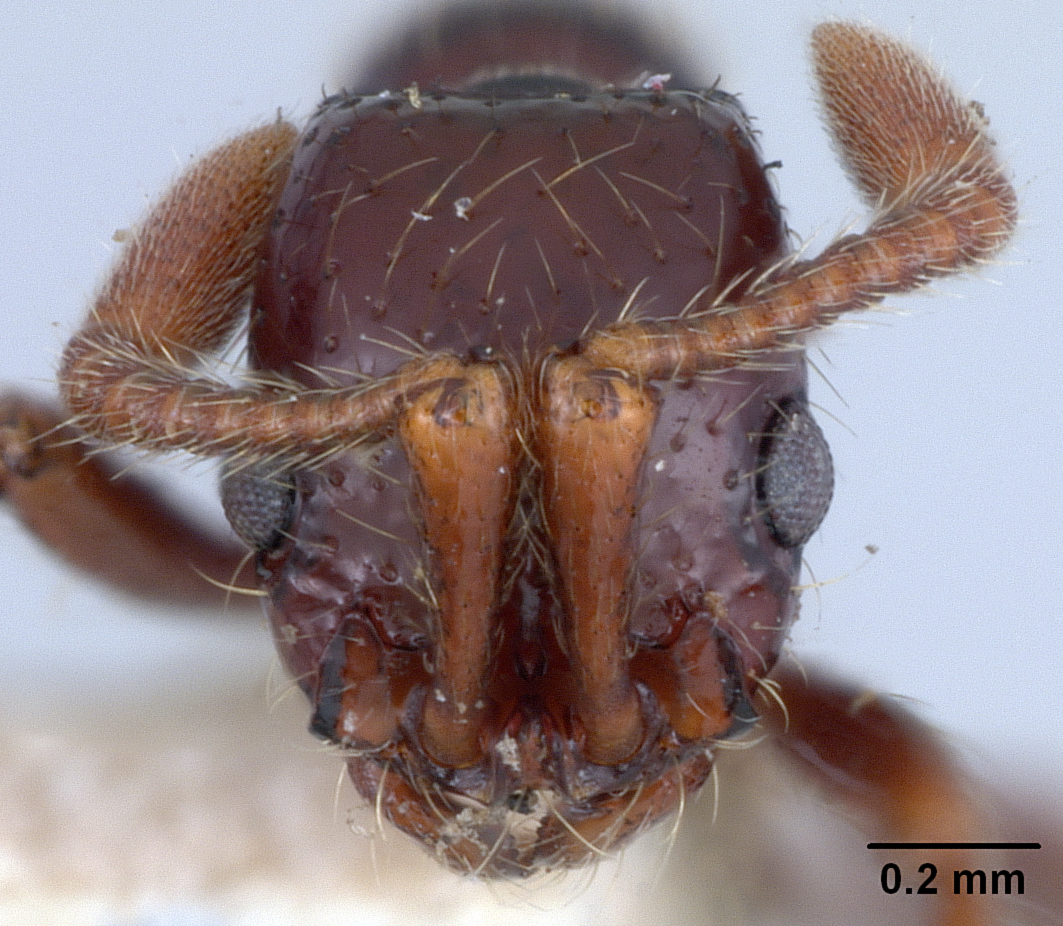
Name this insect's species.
Cerapachys terricola
